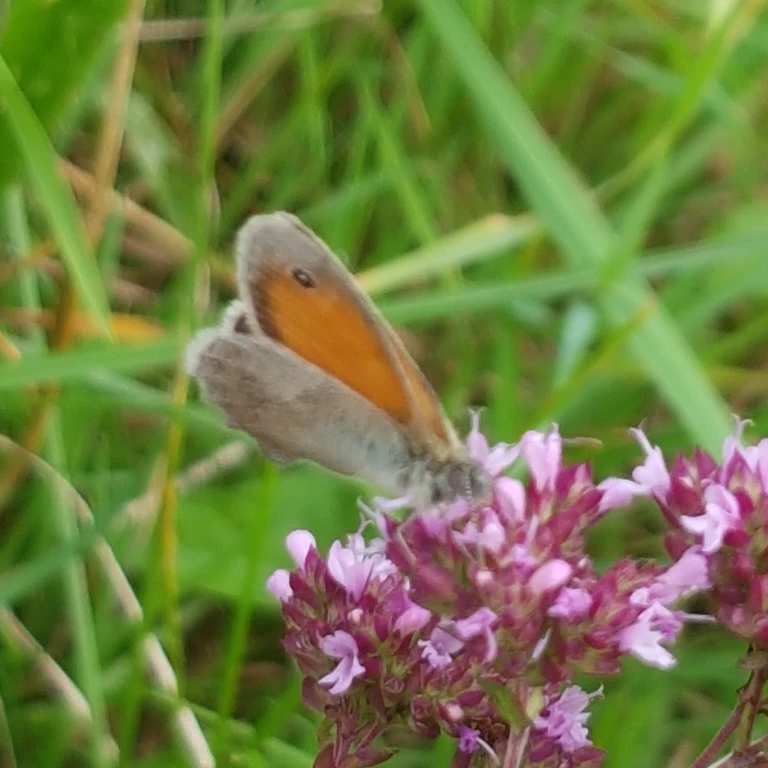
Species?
Coenonympha pamphilus
